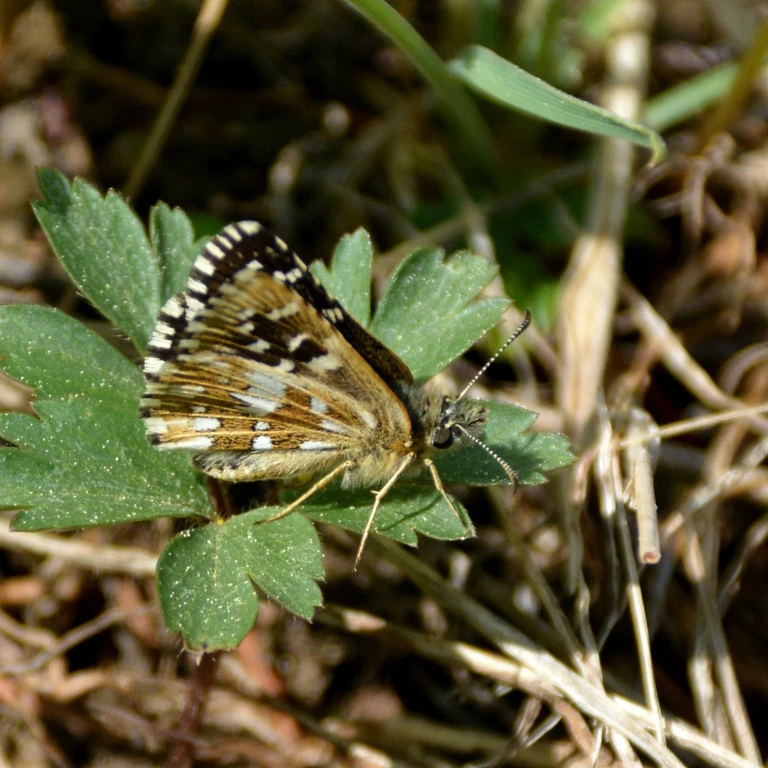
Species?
Pyrgus malvae
